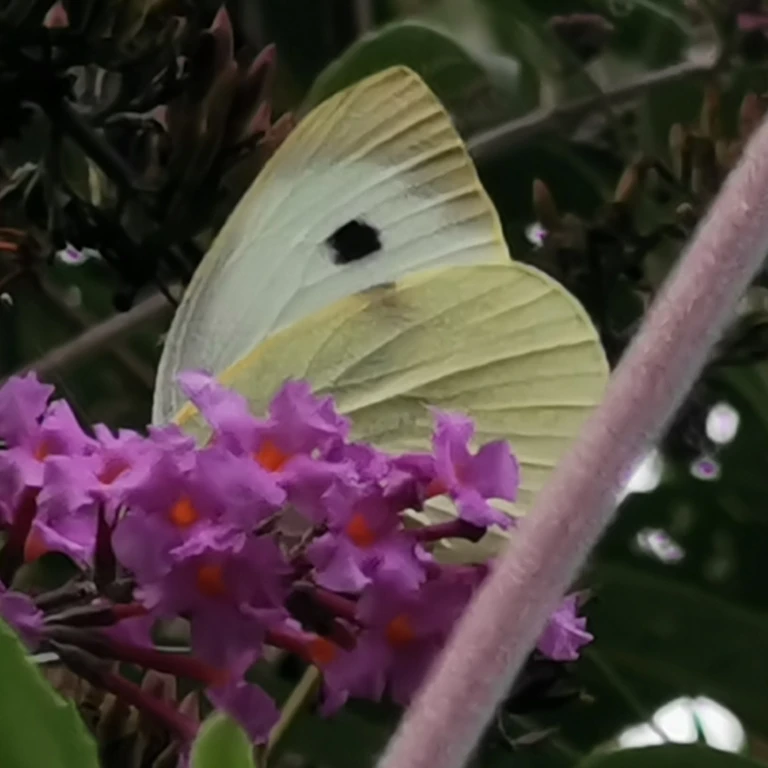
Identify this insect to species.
Pieris brassicae
